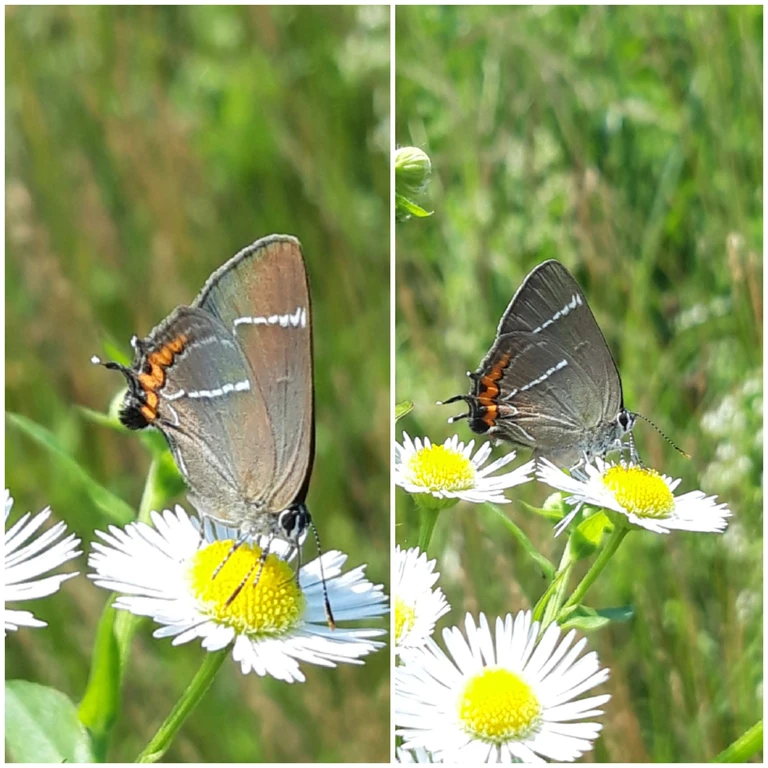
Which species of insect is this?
Satyrium w-album
